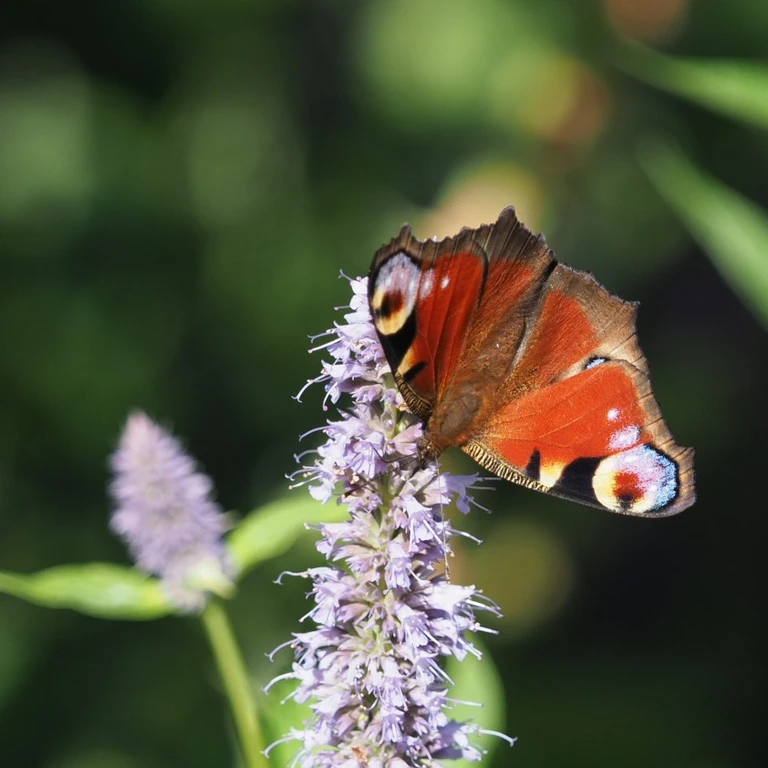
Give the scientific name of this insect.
Aglais io
